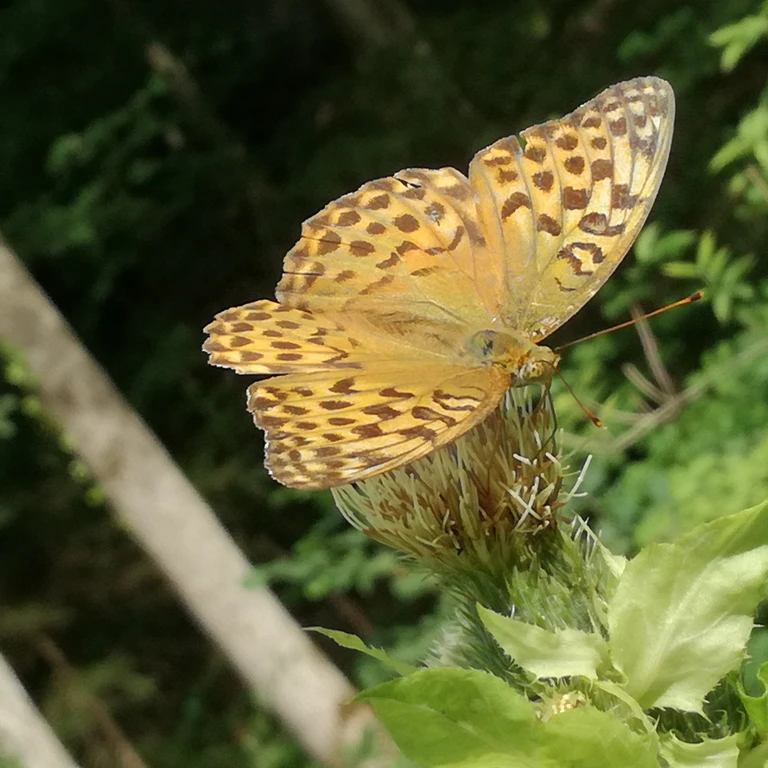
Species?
Argynnis paphia
